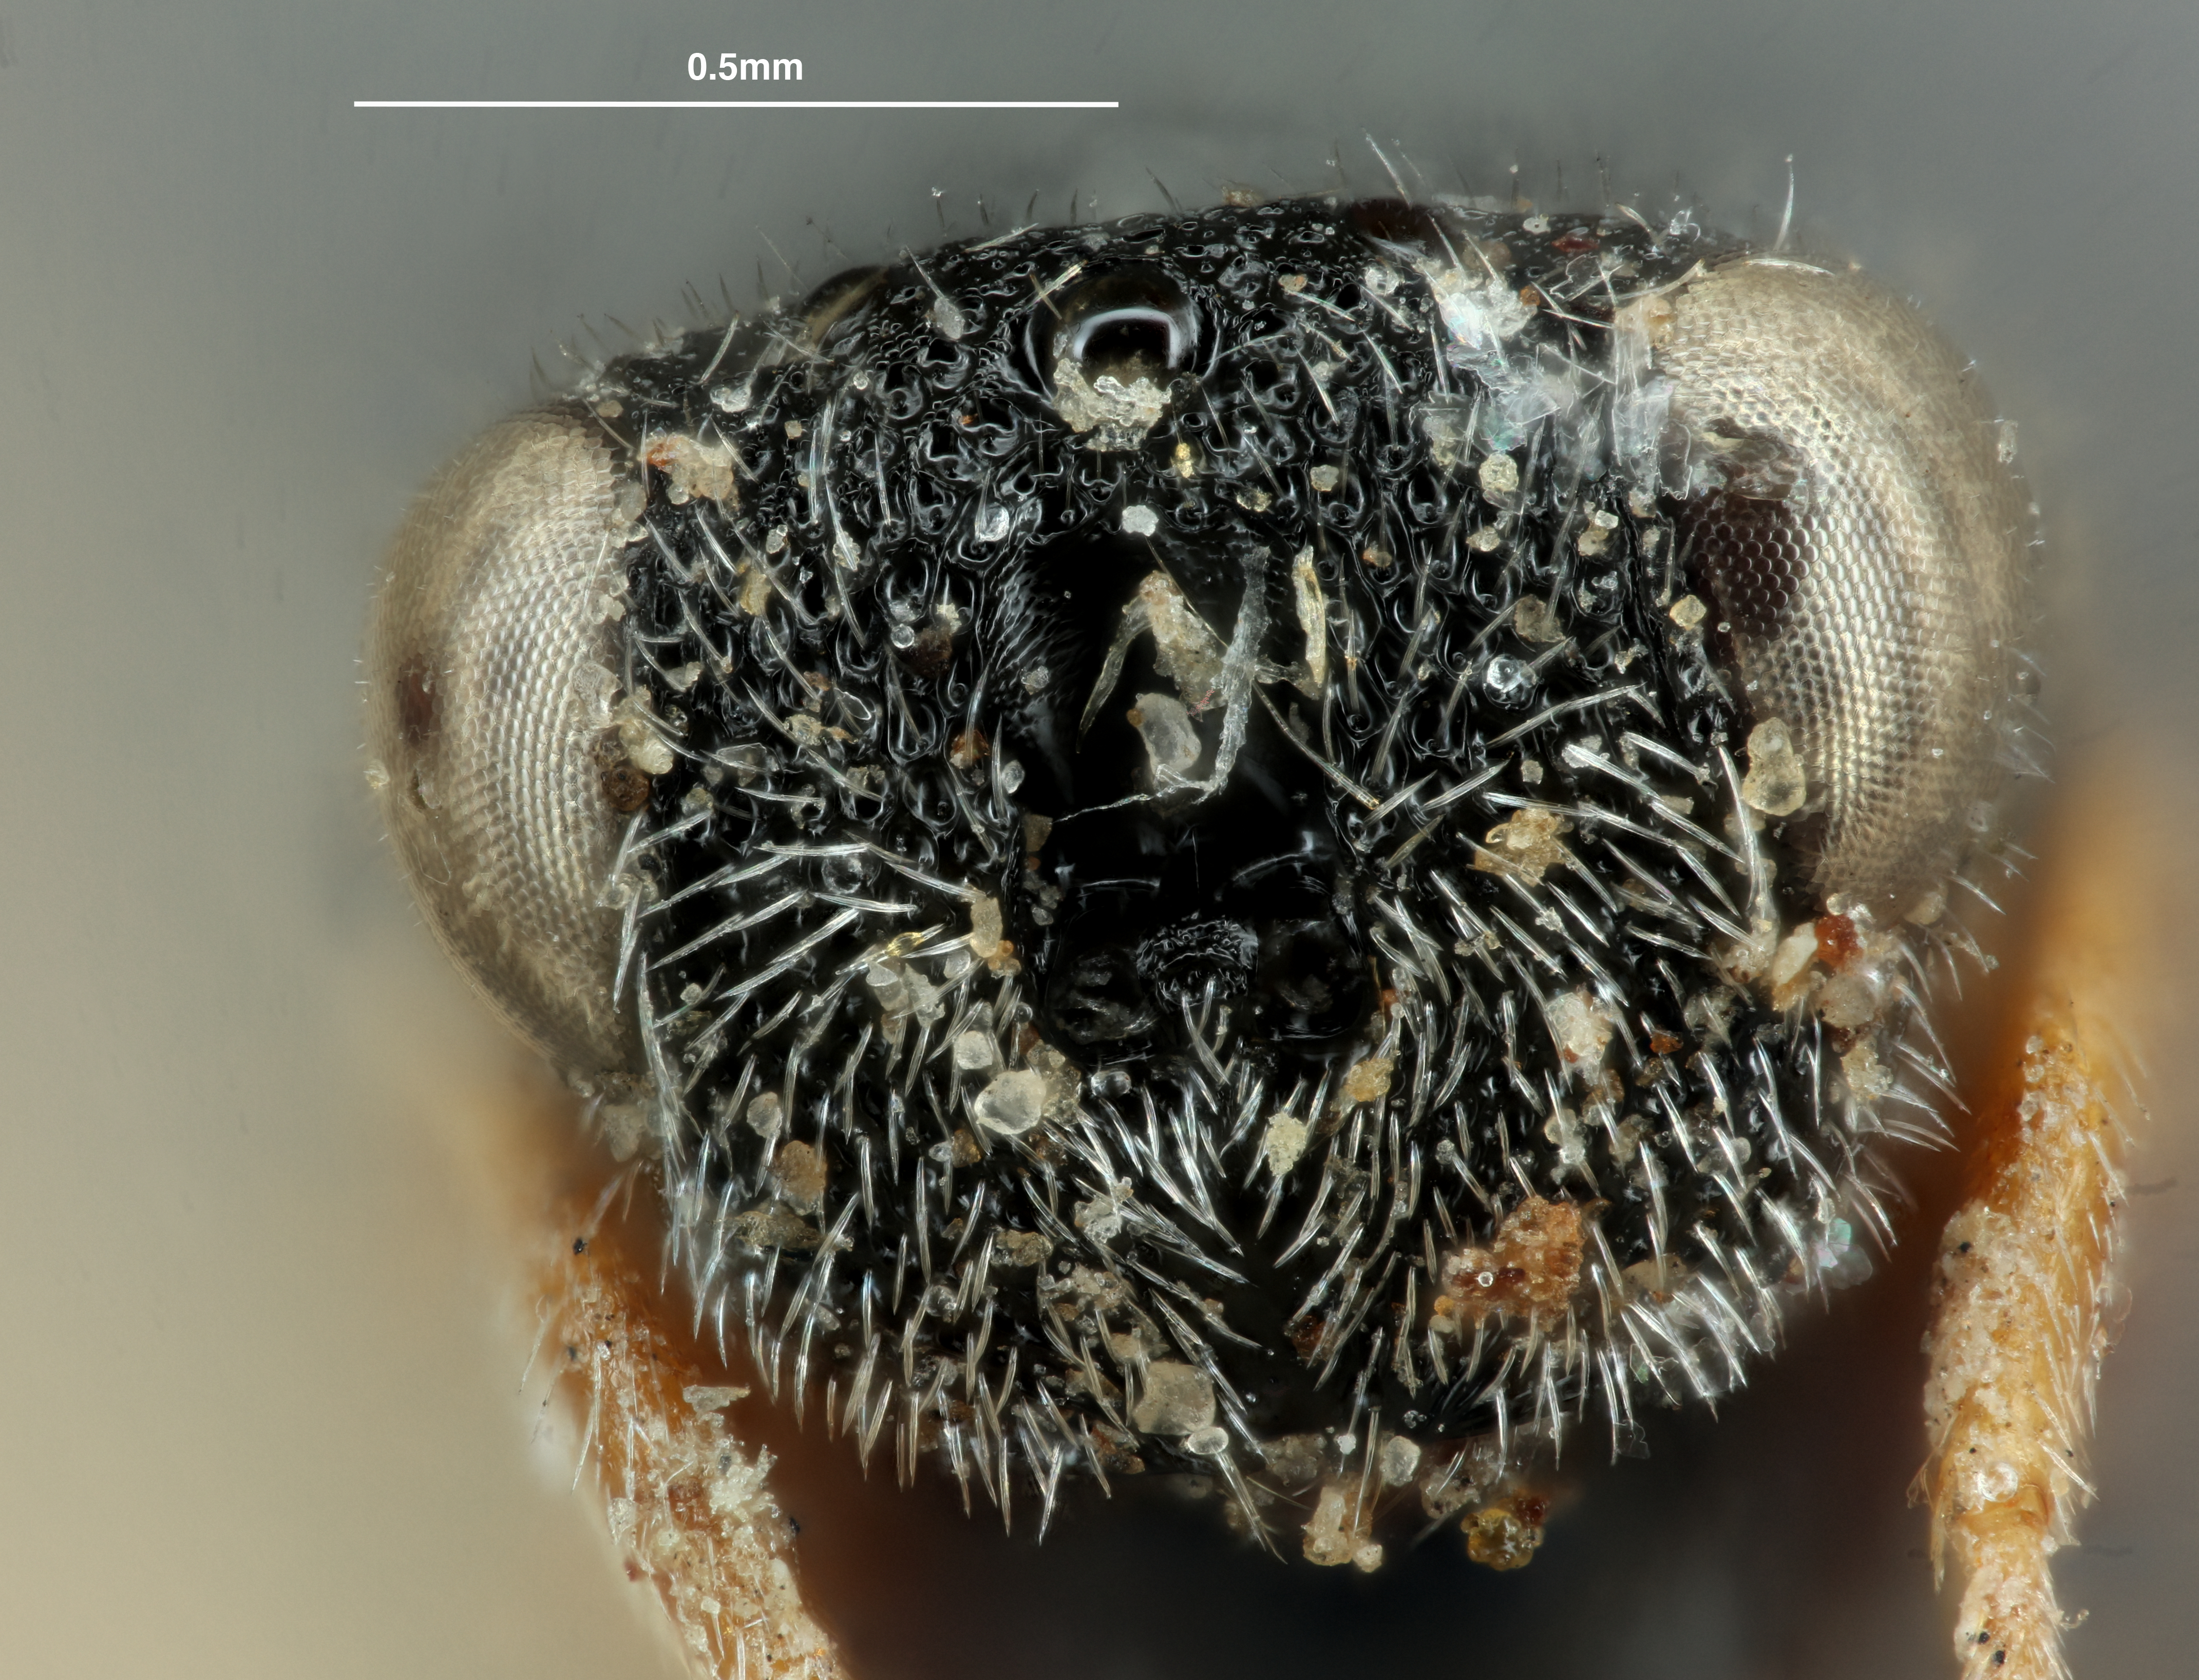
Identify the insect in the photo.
Bruchophagus herrerae
